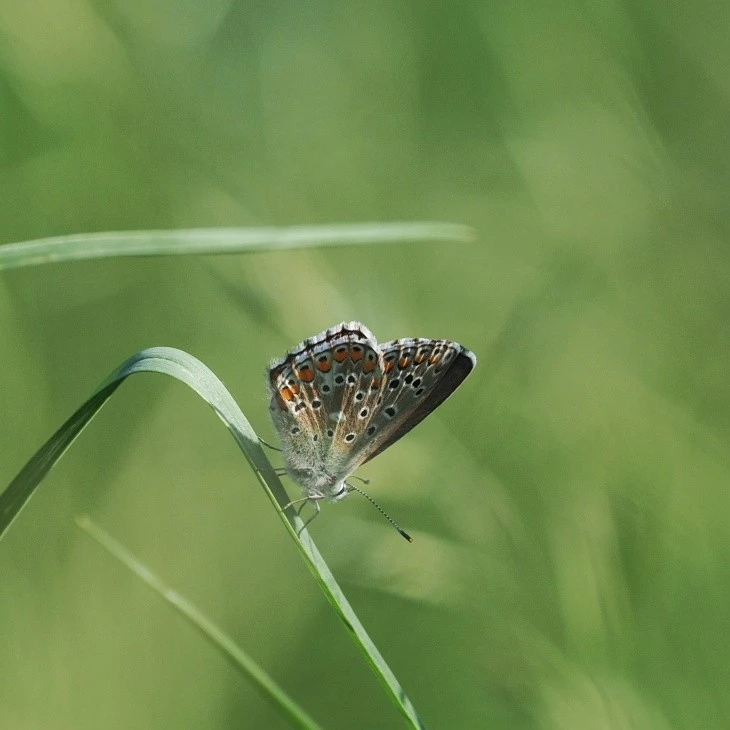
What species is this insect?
Lysandra bellargus
